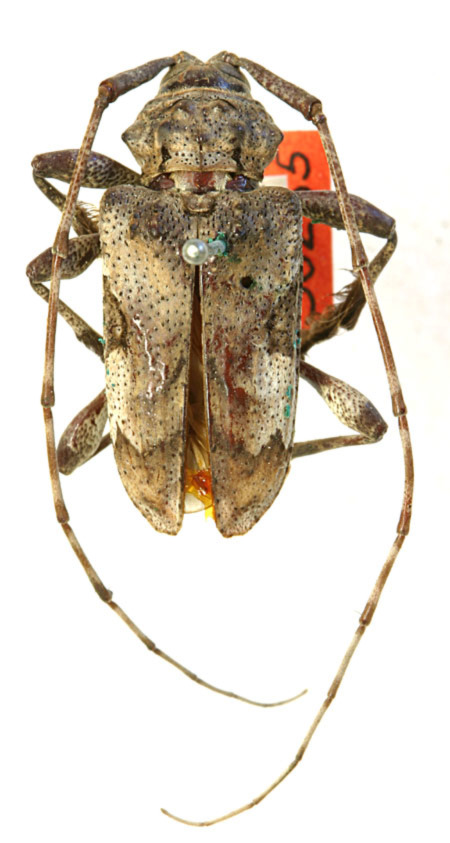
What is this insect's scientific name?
Lagocheirus procerus (also Lagochirus procerus)
